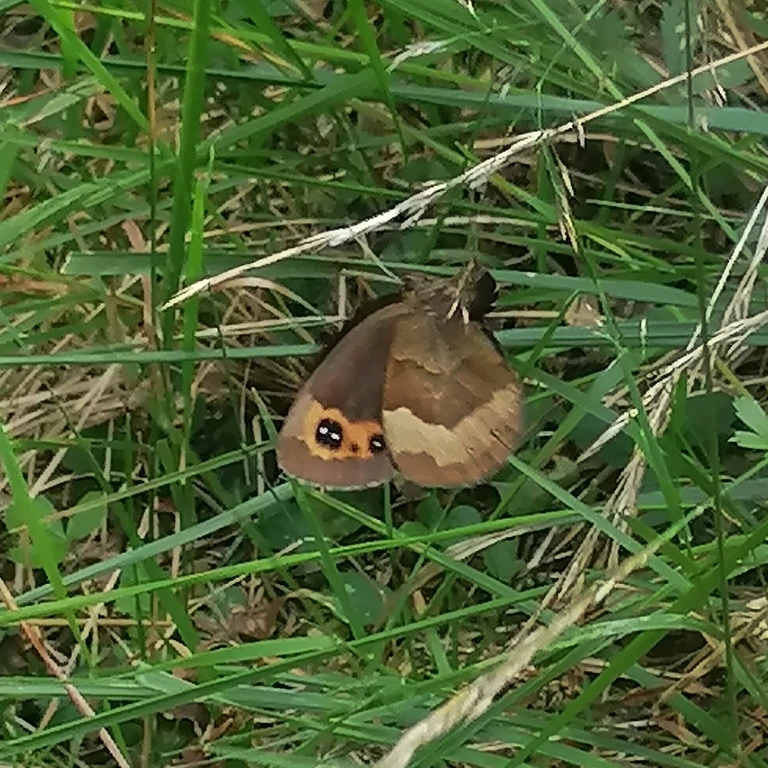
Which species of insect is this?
Erebia aethiops
